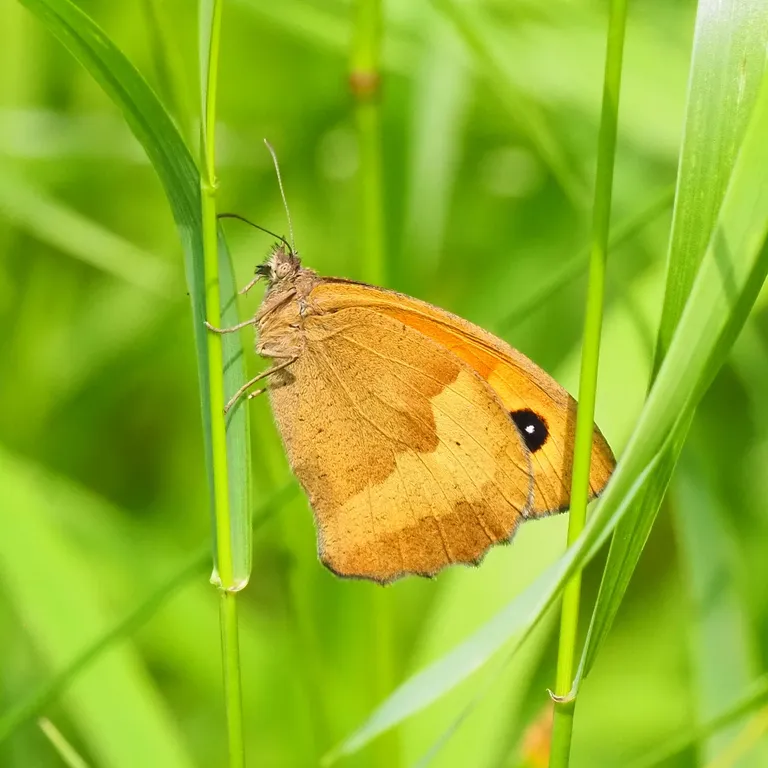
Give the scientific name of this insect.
Maniola jurtina
